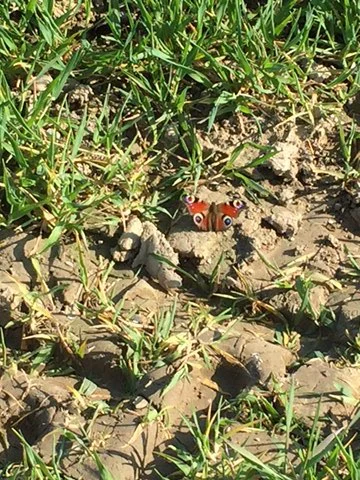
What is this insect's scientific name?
Aglais io
